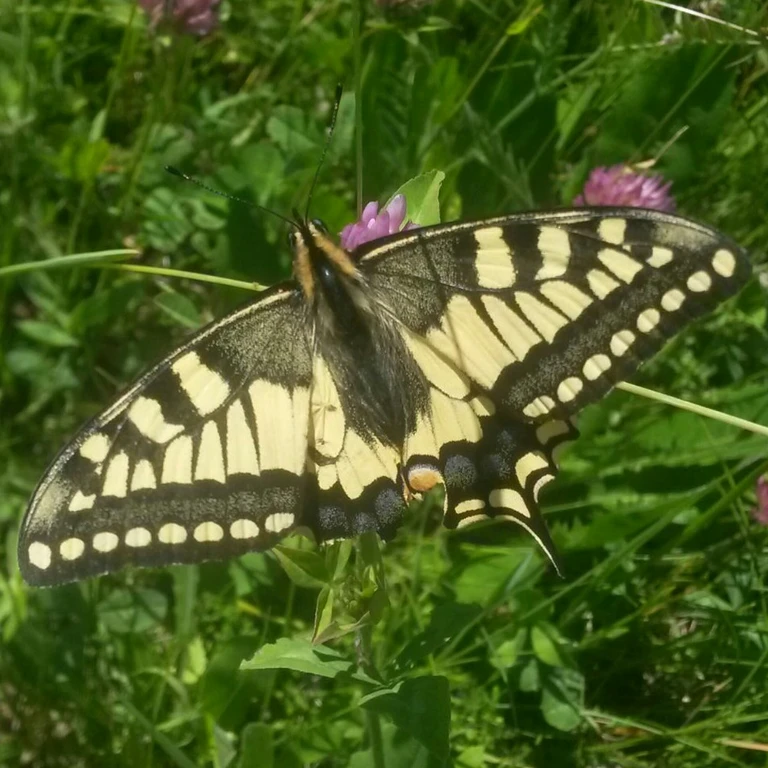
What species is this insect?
Papilio machaon
